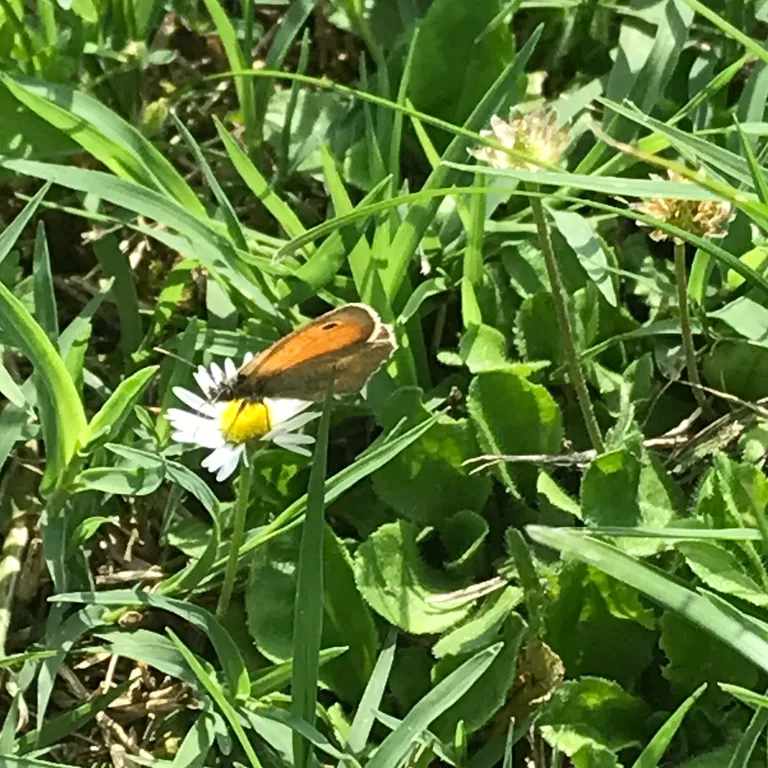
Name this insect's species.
Coenonympha pamphilus
